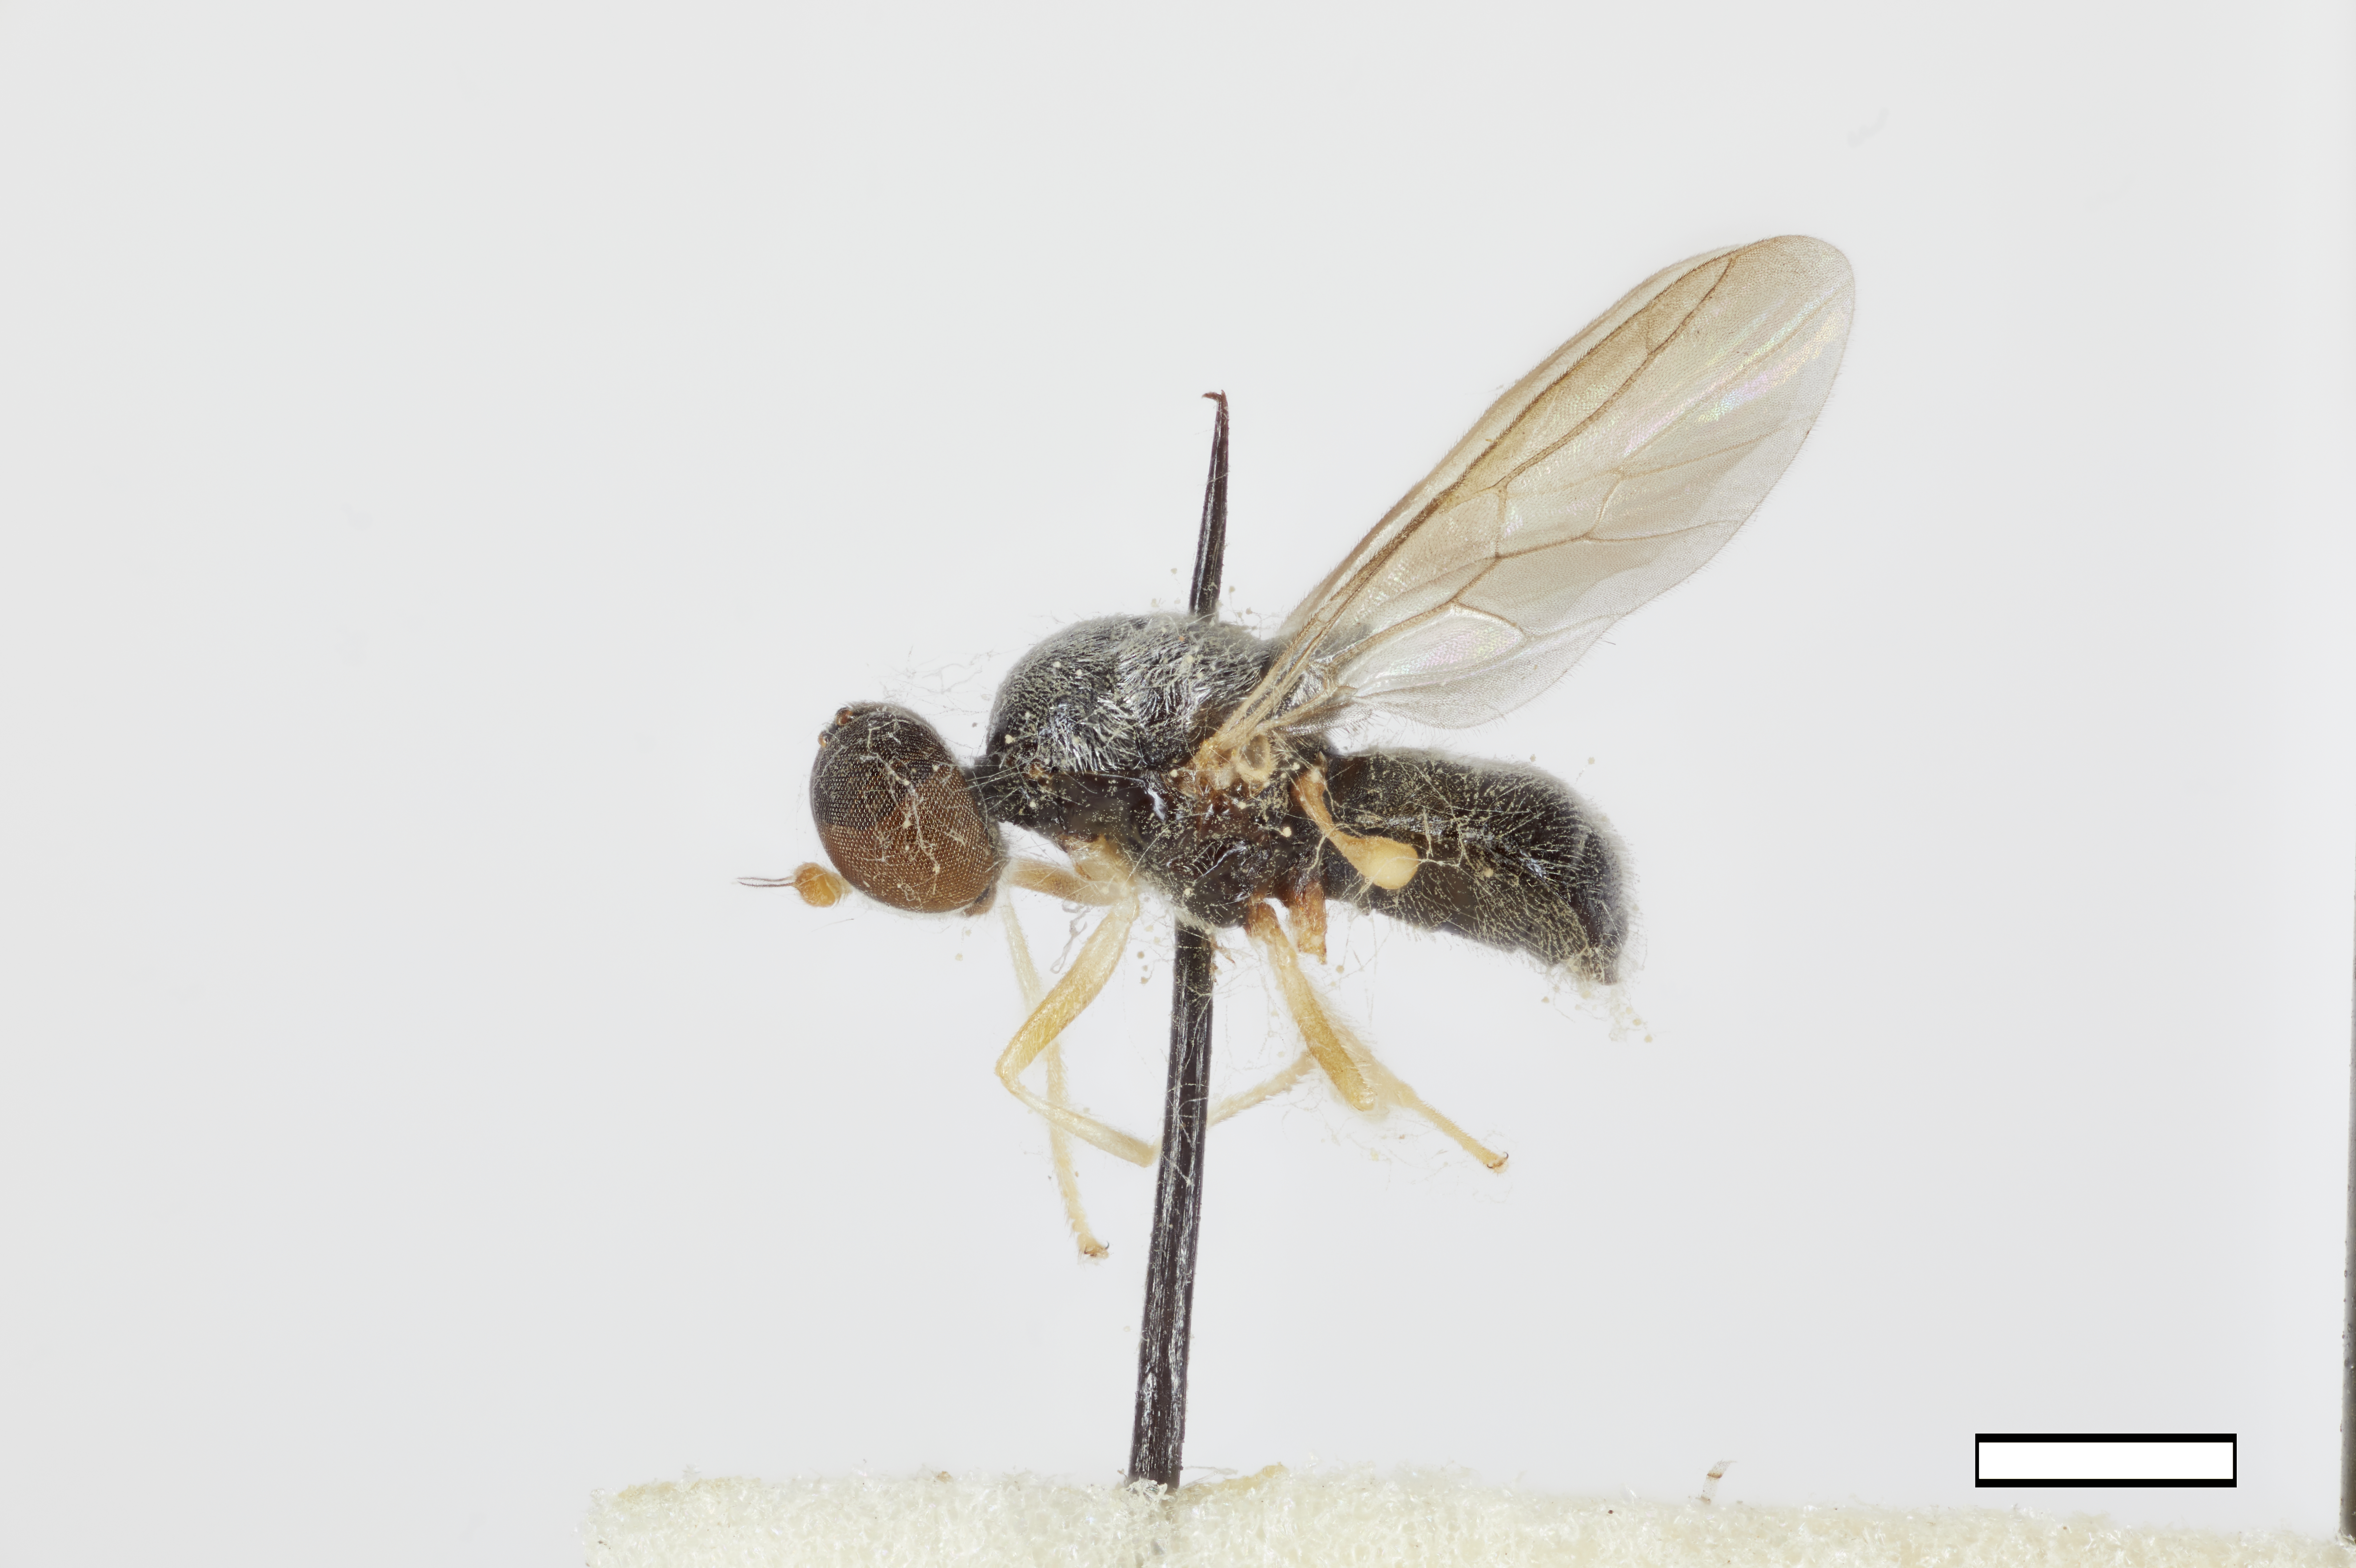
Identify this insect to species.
Eupachygaster villosa
